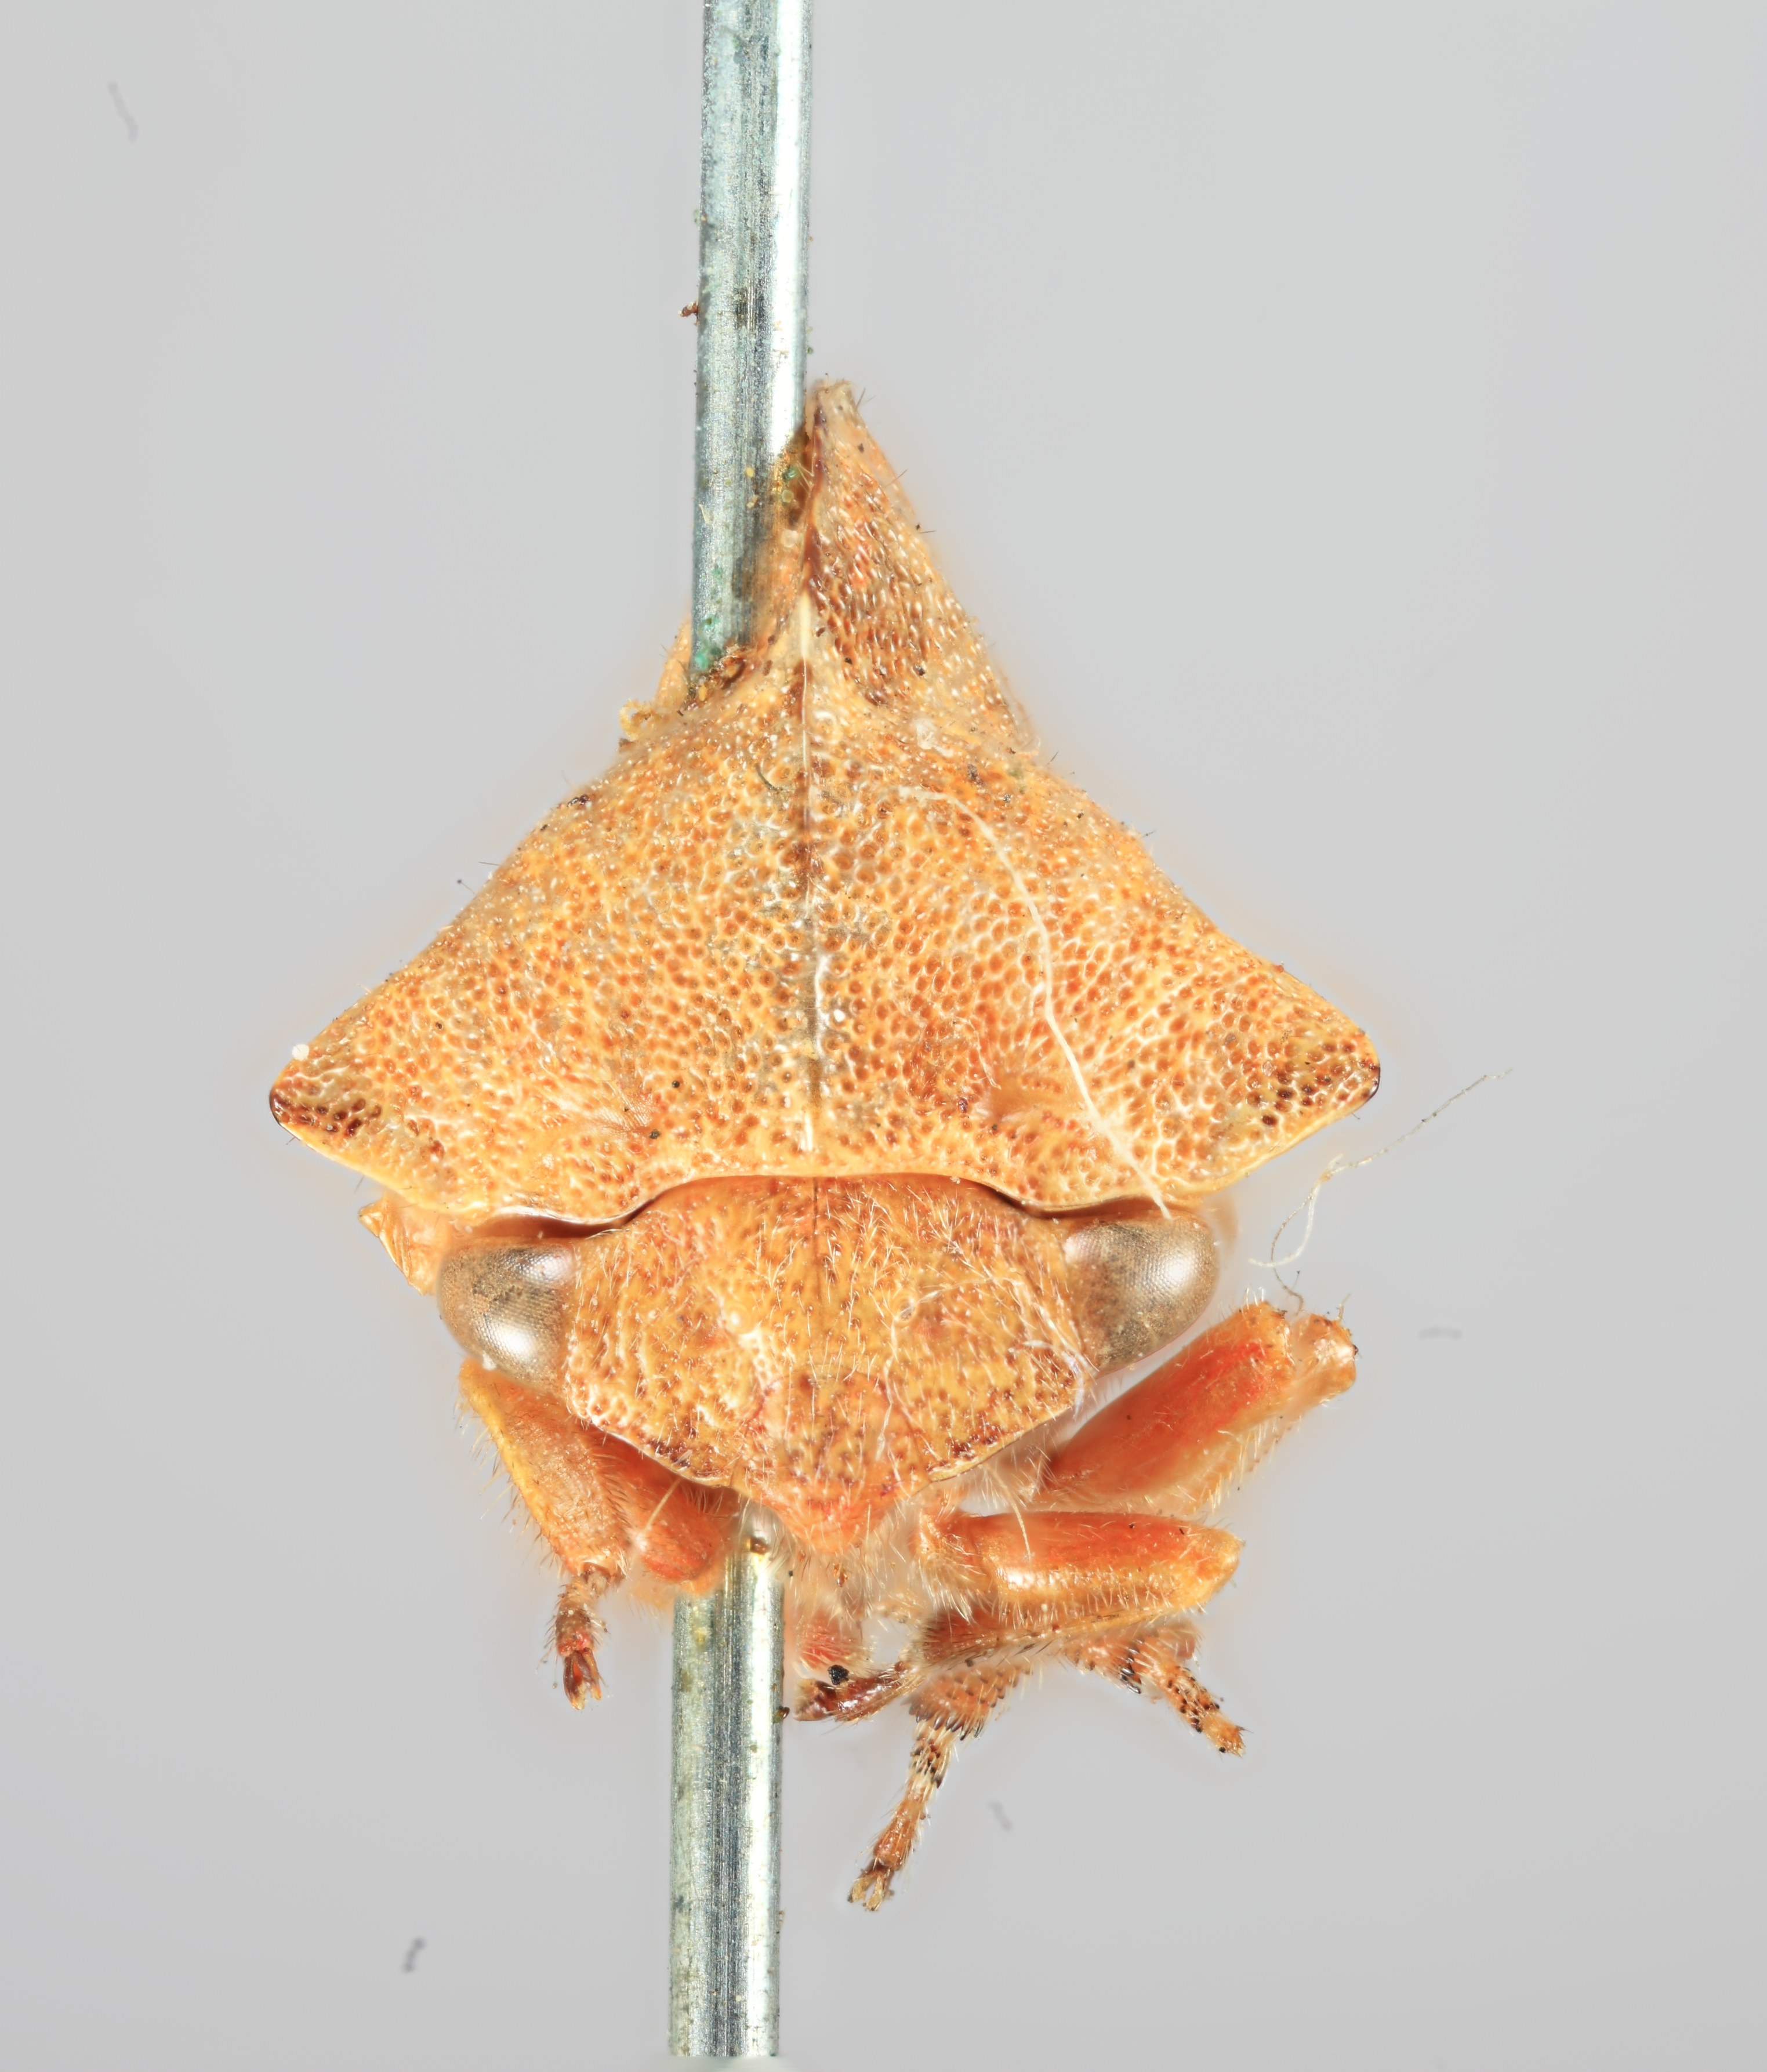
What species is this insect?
Telamona rileyi
